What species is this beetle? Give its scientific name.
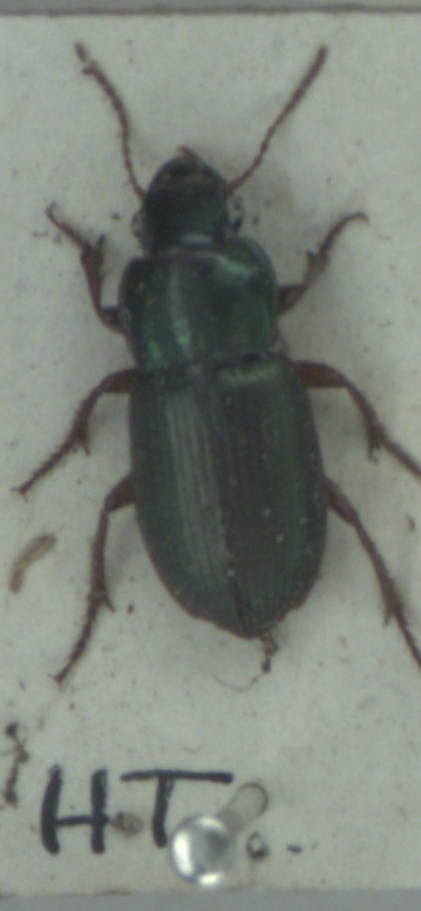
Harpalus affinis
